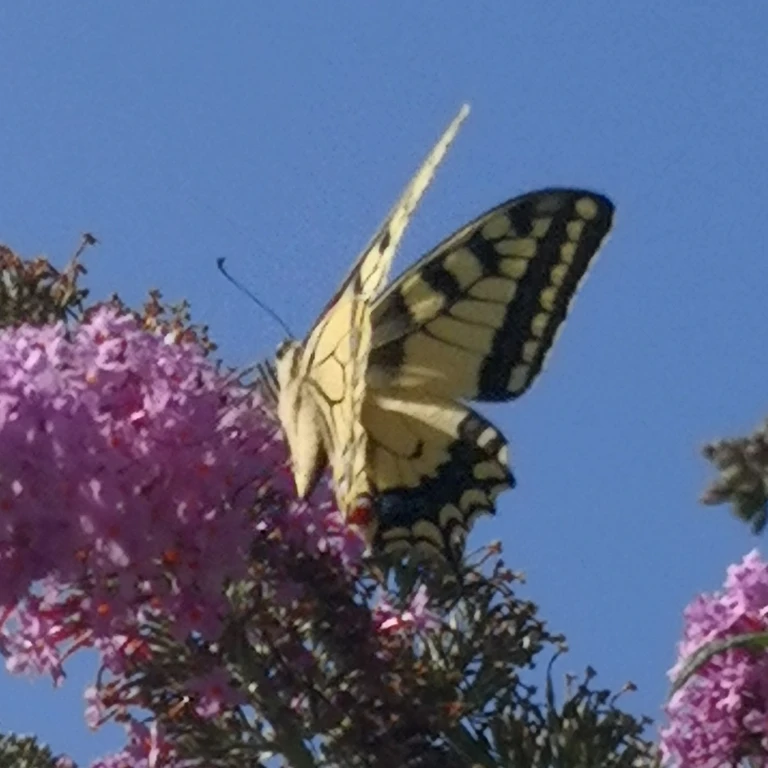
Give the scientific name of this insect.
Papilio machaon
